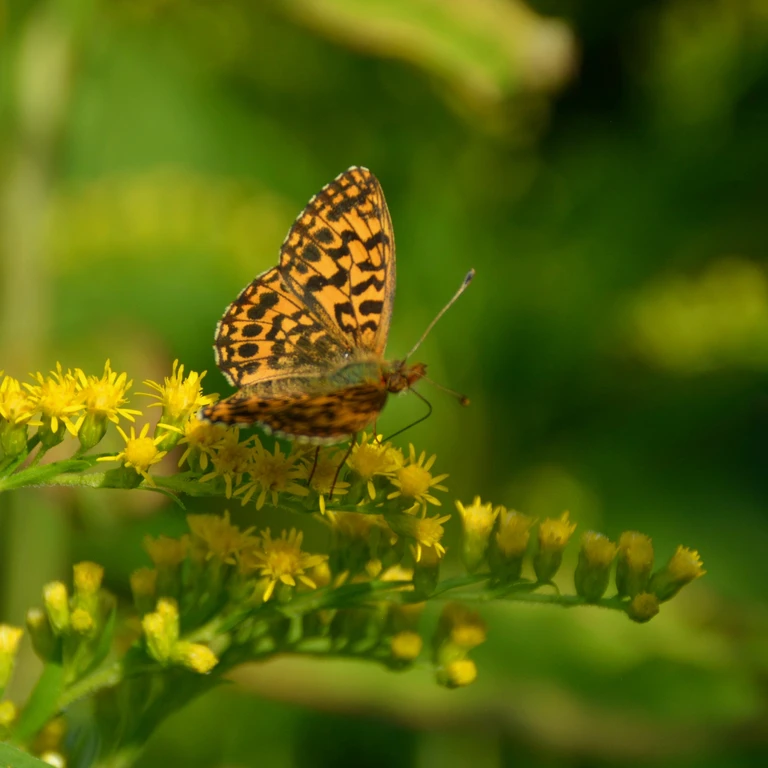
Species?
Boloria dia
